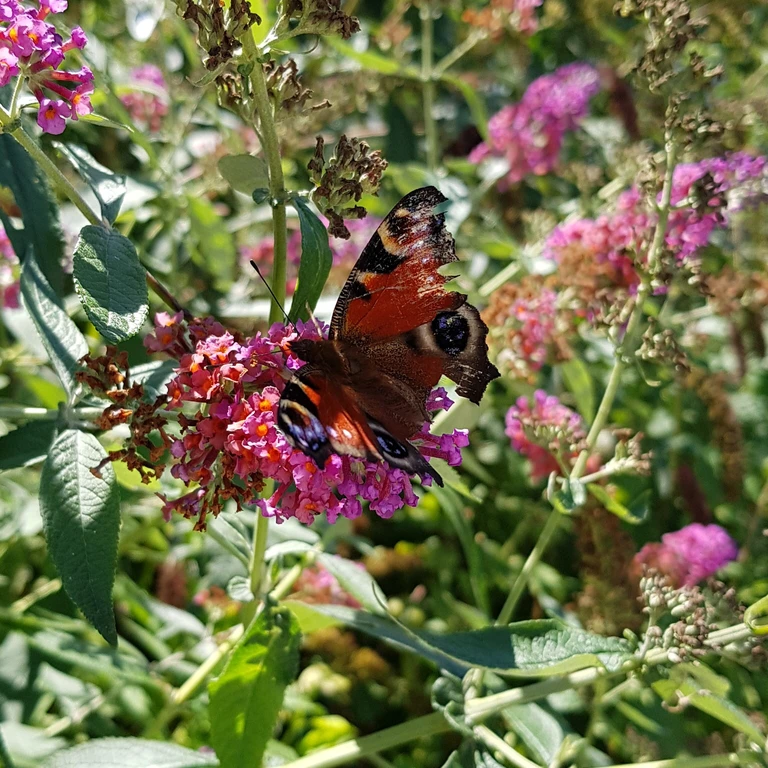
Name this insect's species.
Aglais io
